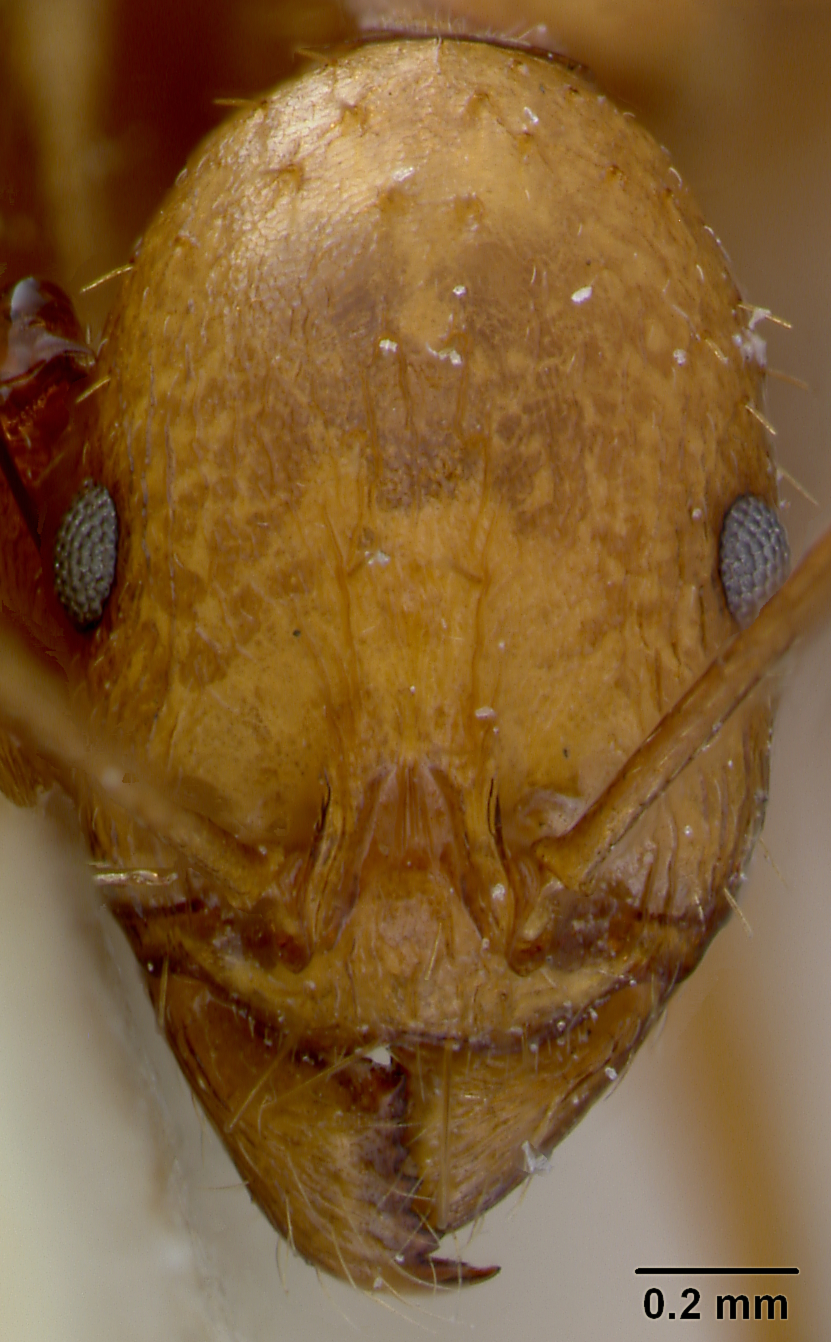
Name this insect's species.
Aphaenogaster kervillei
